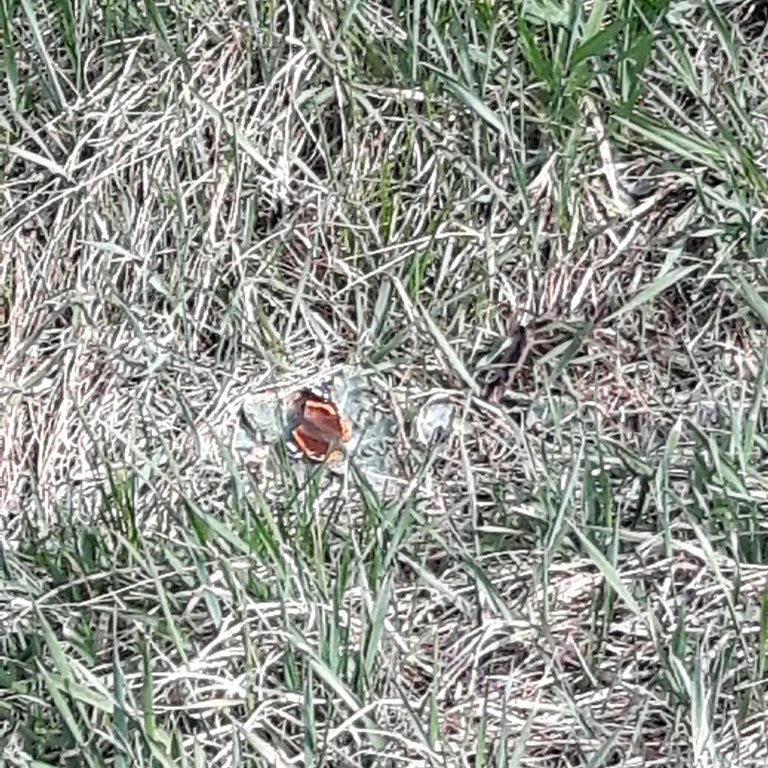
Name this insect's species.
Vanessa atalanta
